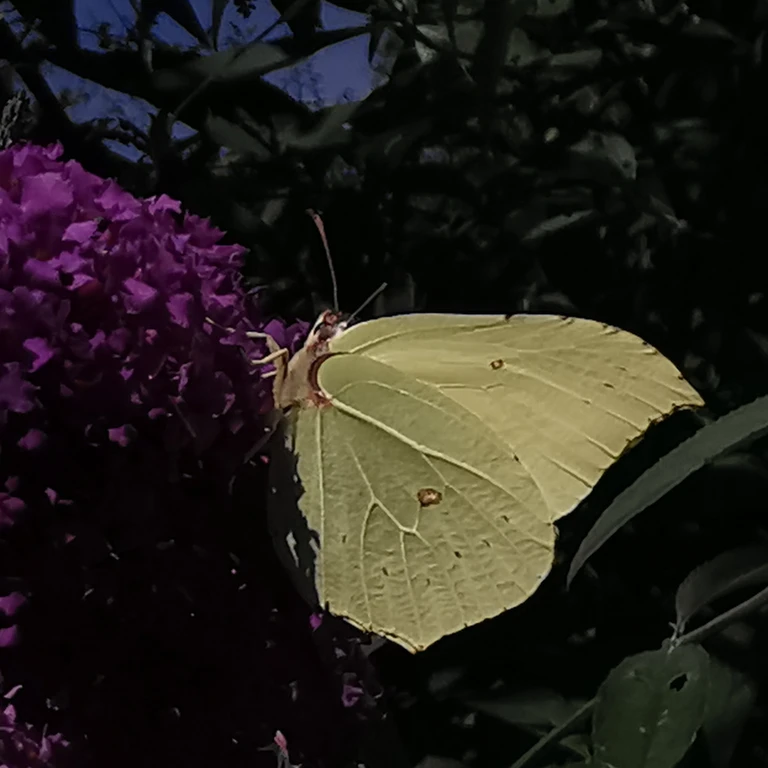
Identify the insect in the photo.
Gonepteryx rhamni
